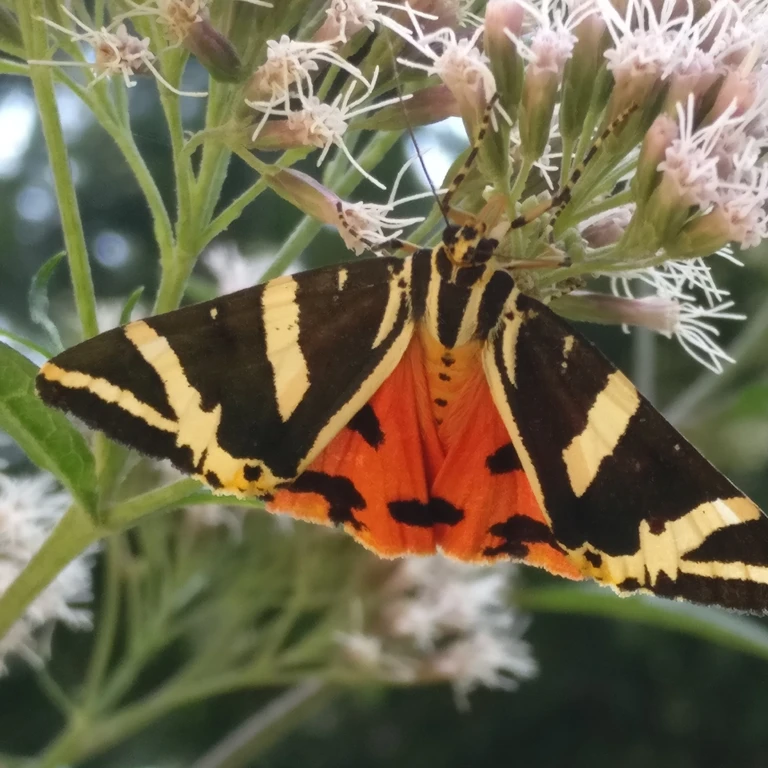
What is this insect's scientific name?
Euplagia quadripunctaria
